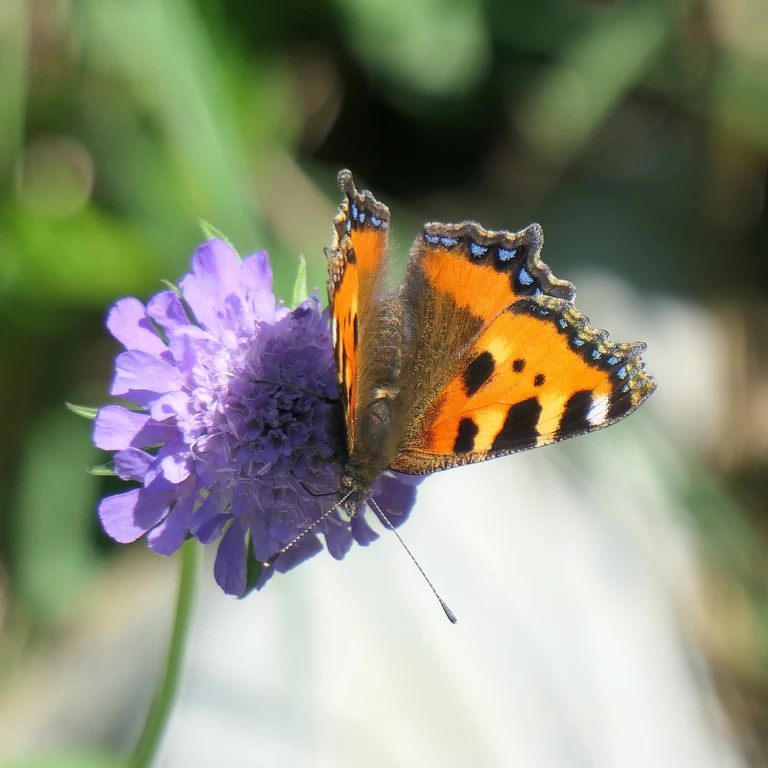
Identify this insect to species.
Aglais urticae
